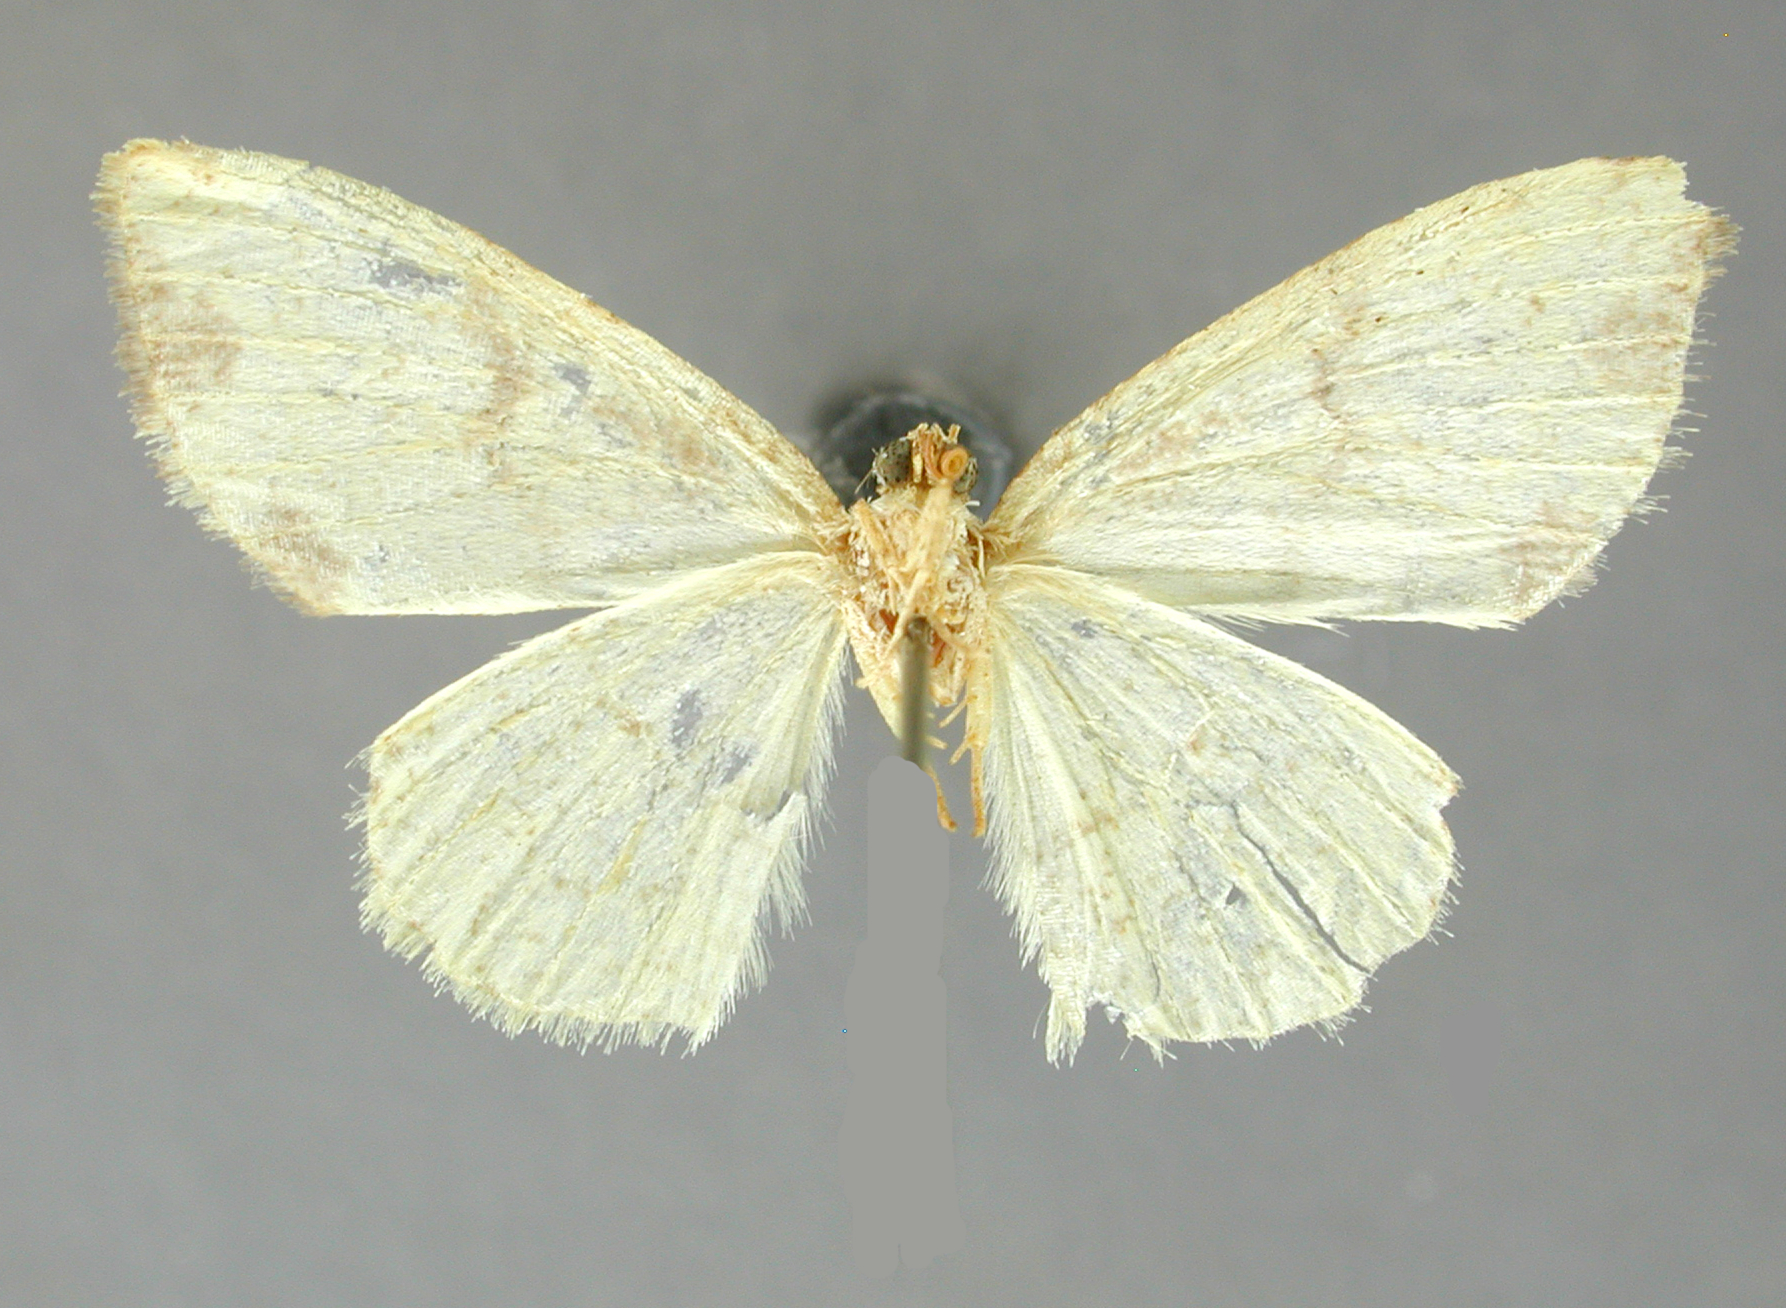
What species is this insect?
Syrrheuma cretata
